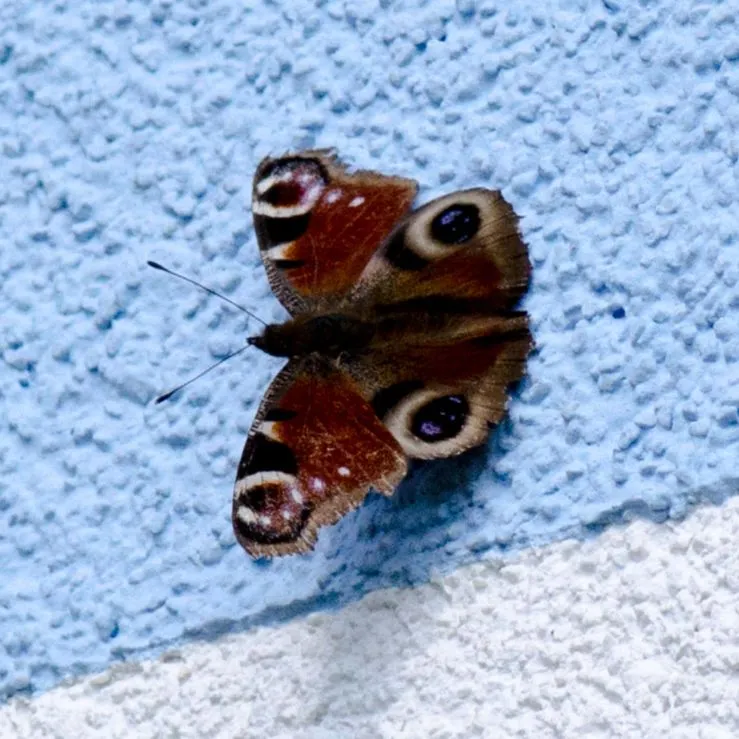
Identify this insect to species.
Aglais io
